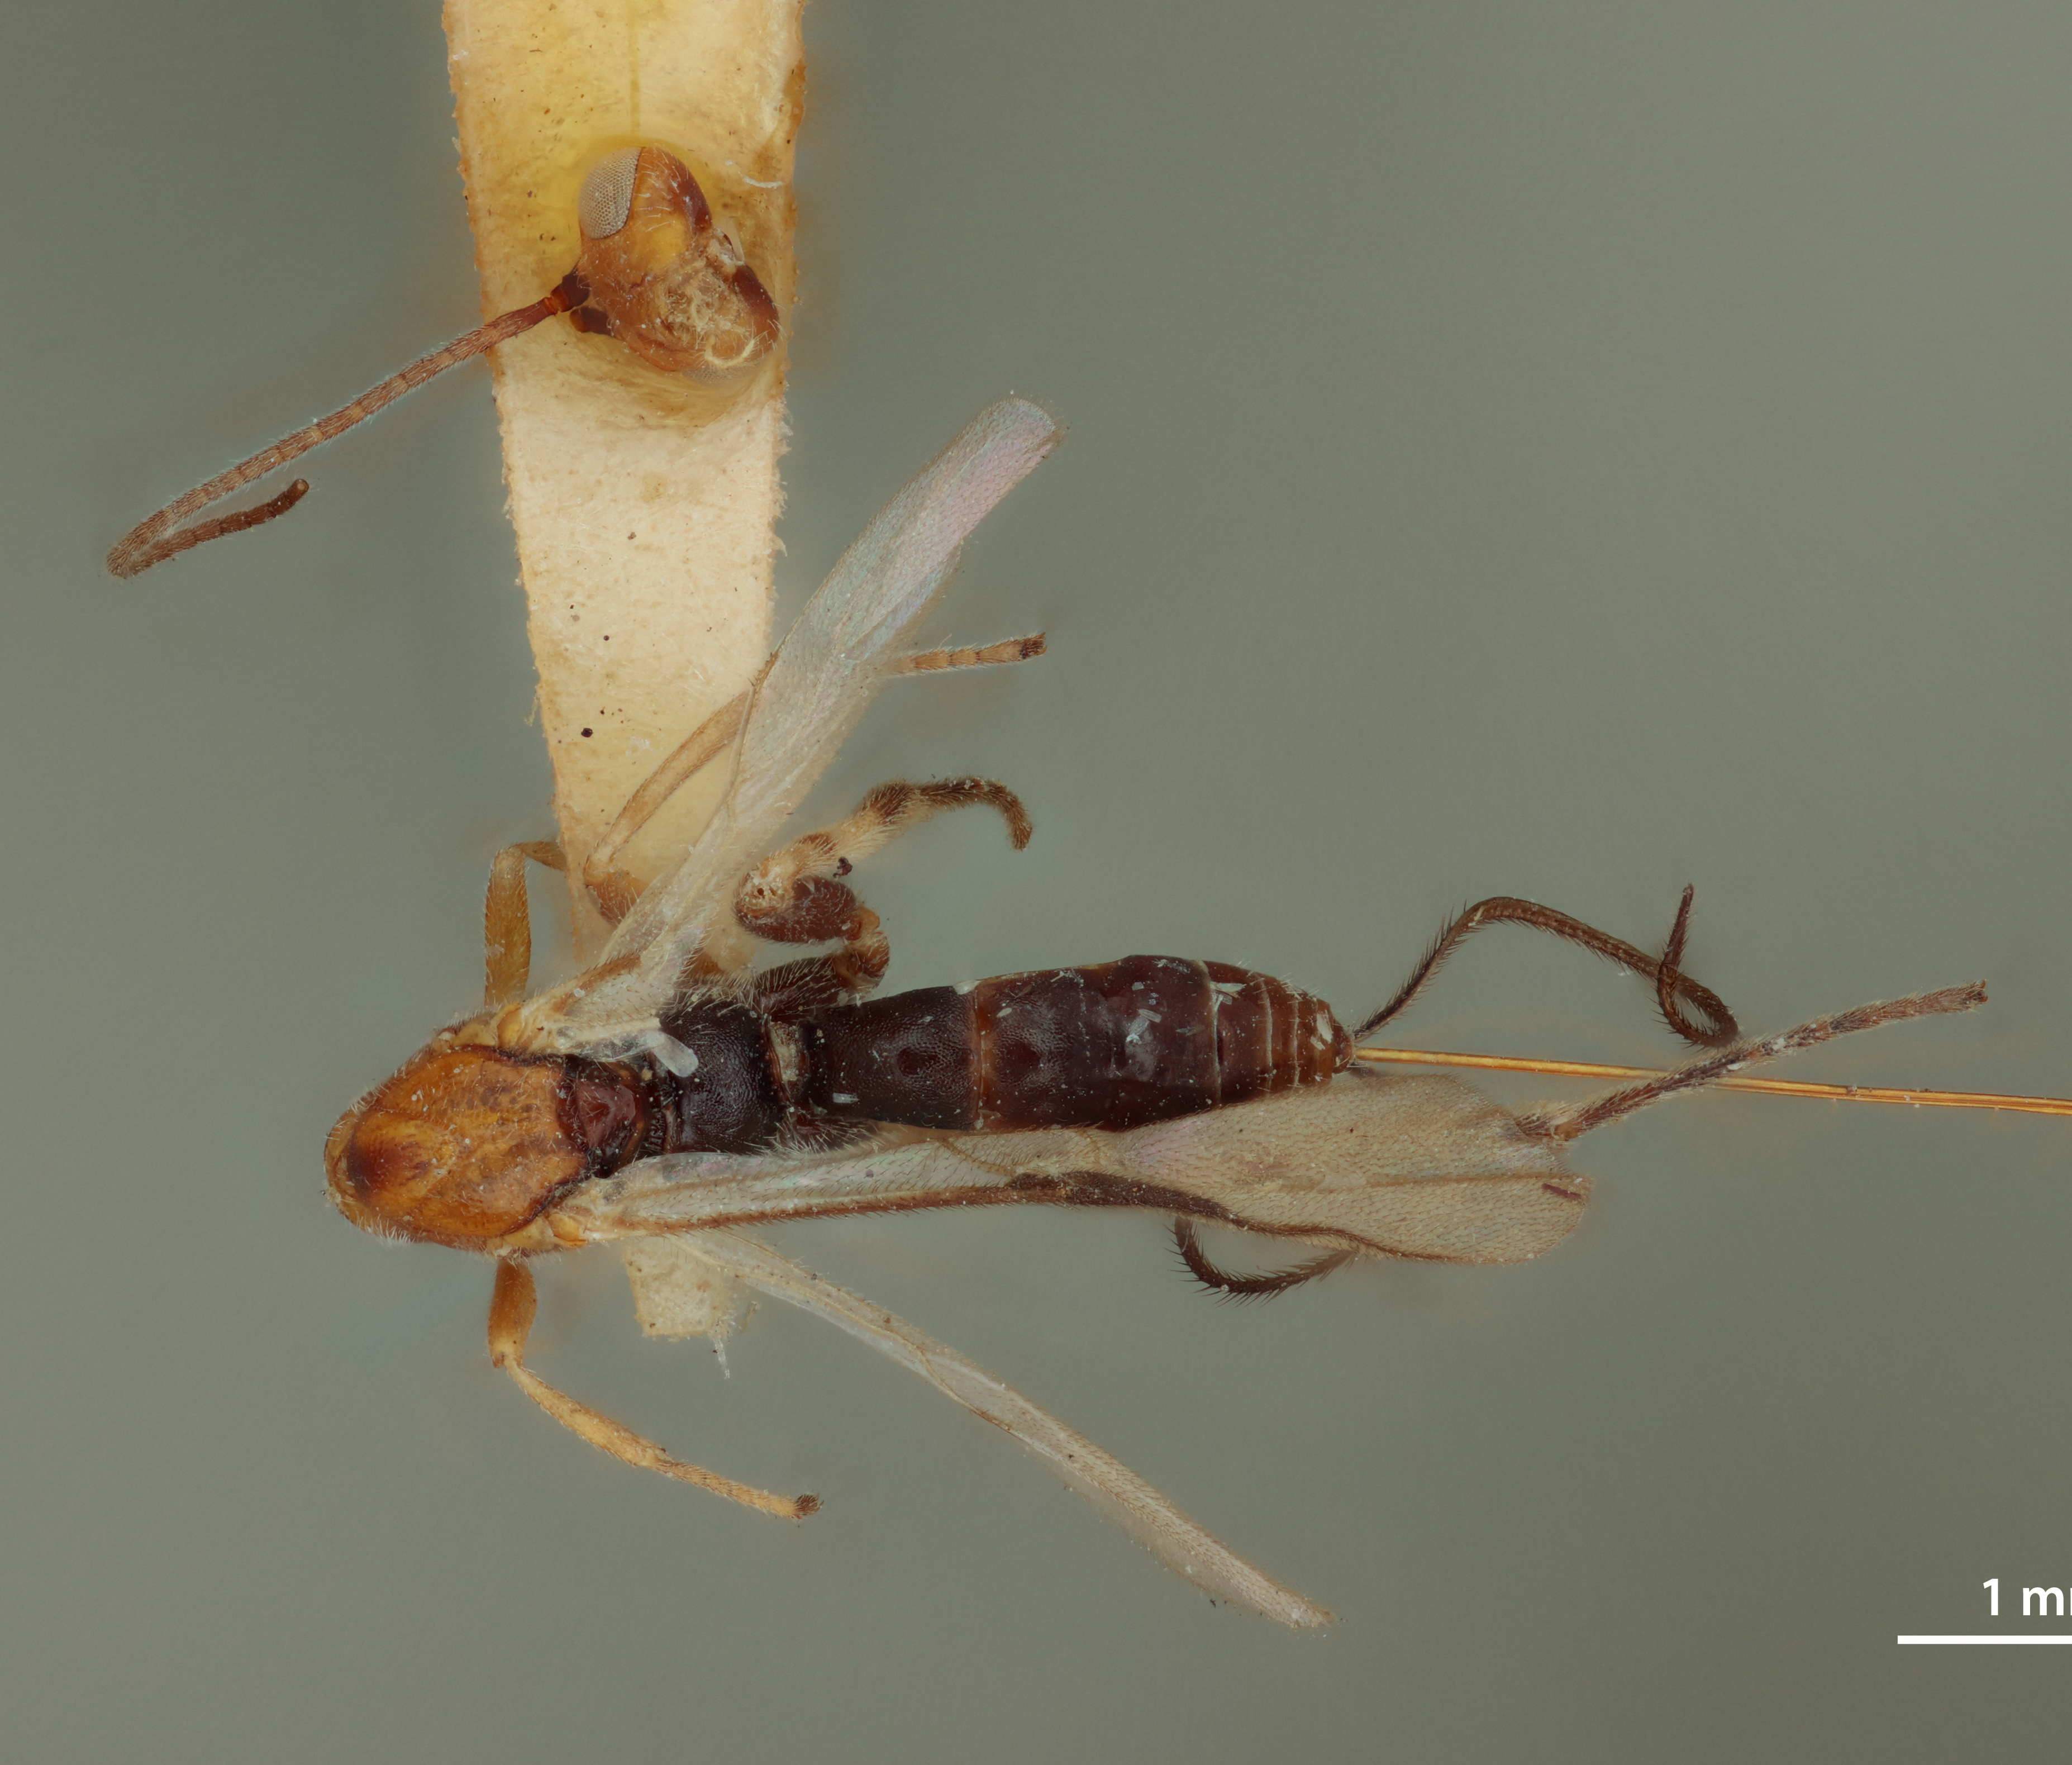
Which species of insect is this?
Camptothlipsis philippinensis
